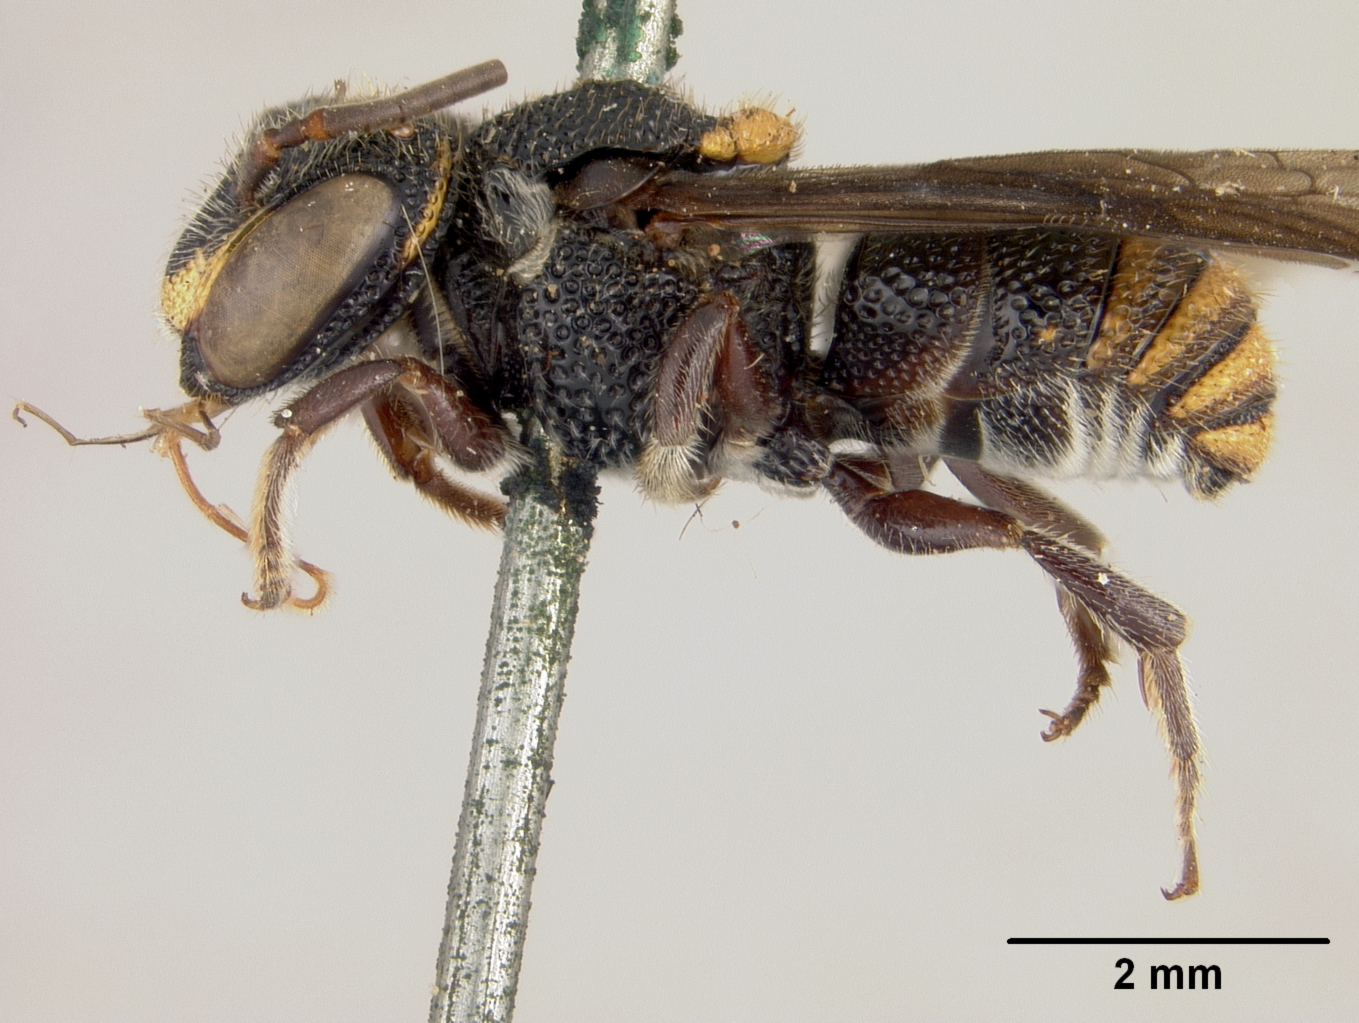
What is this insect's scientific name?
Stelis veraecrucis
